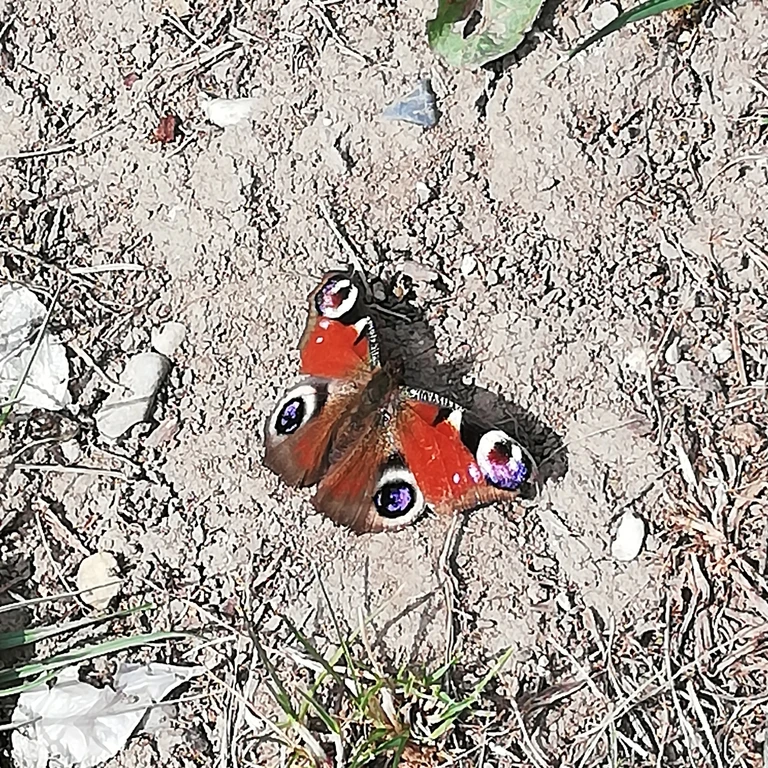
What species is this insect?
Aglais io
